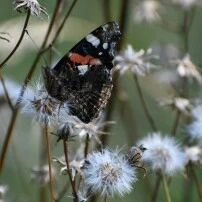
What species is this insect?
Vanessa atalanta
